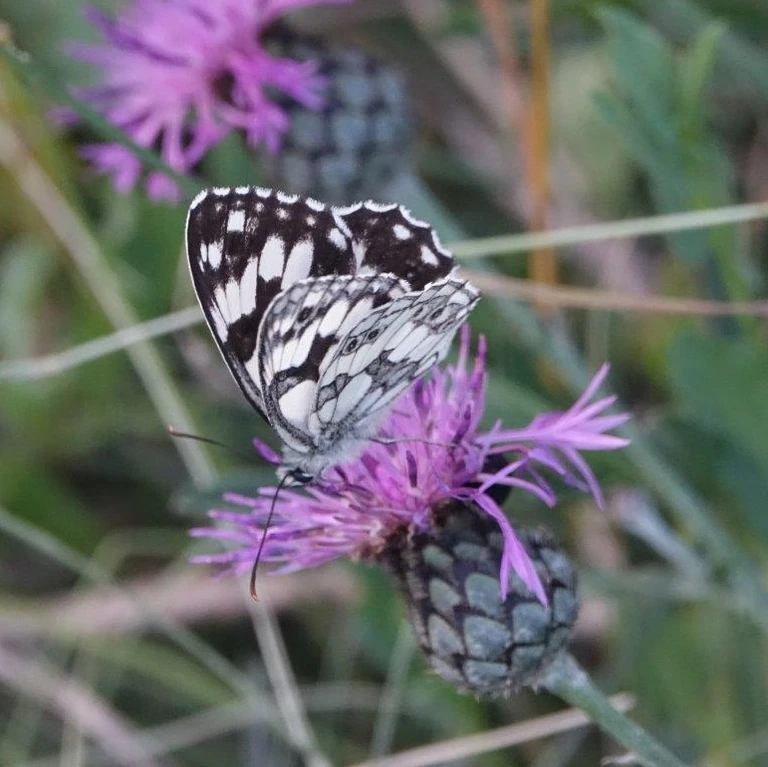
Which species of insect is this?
Melanargia galathea
